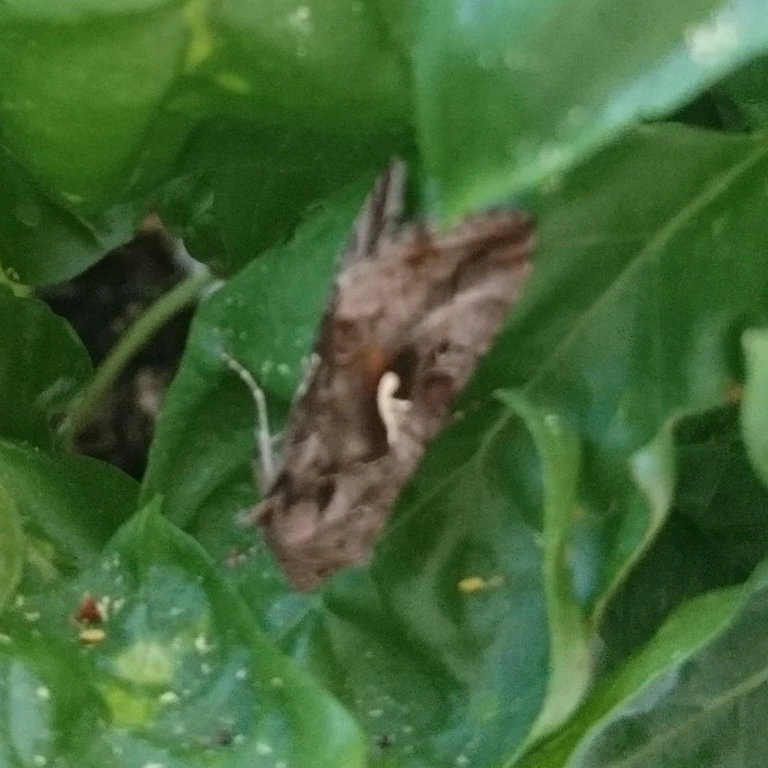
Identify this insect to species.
Autographa gamma
